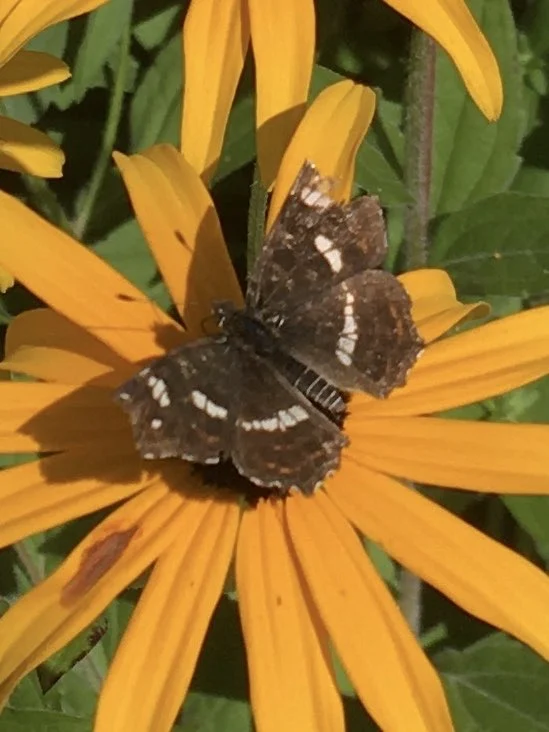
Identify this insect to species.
Araschnia levana
